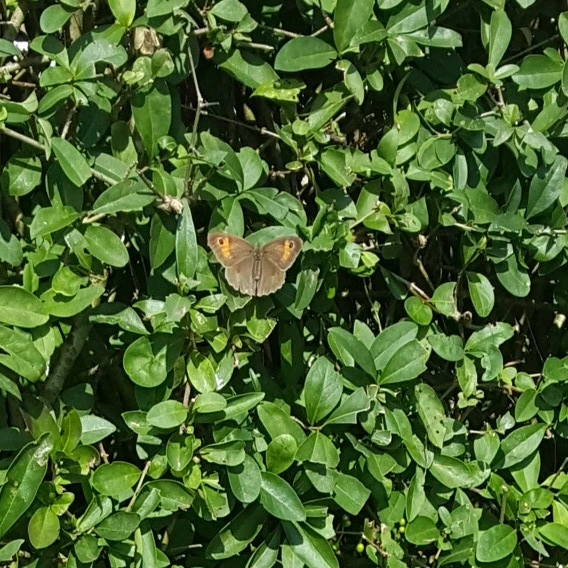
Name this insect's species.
Maniola jurtina
